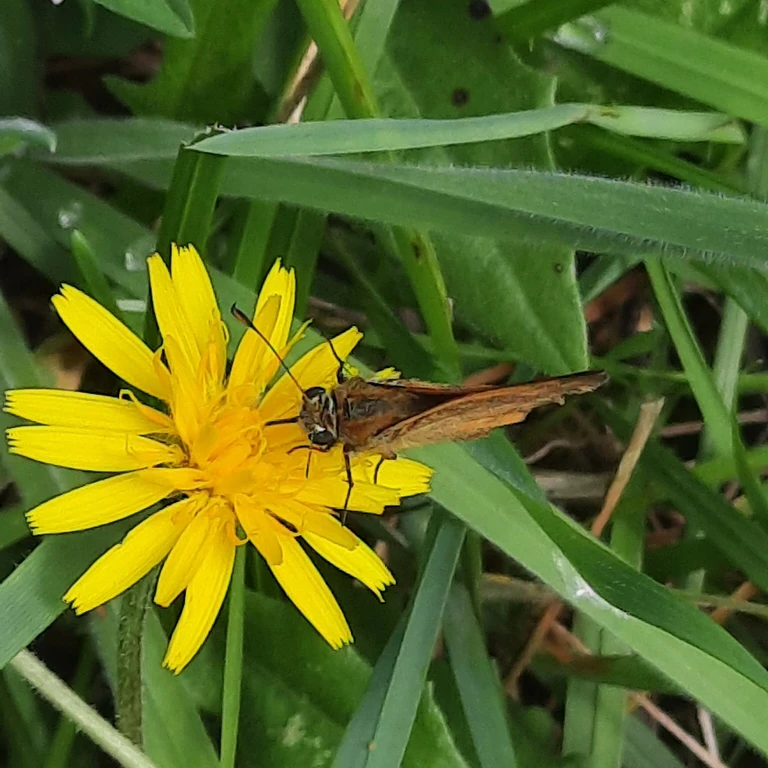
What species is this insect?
Ochlodes sylvanus (also Ochlodes venata)
